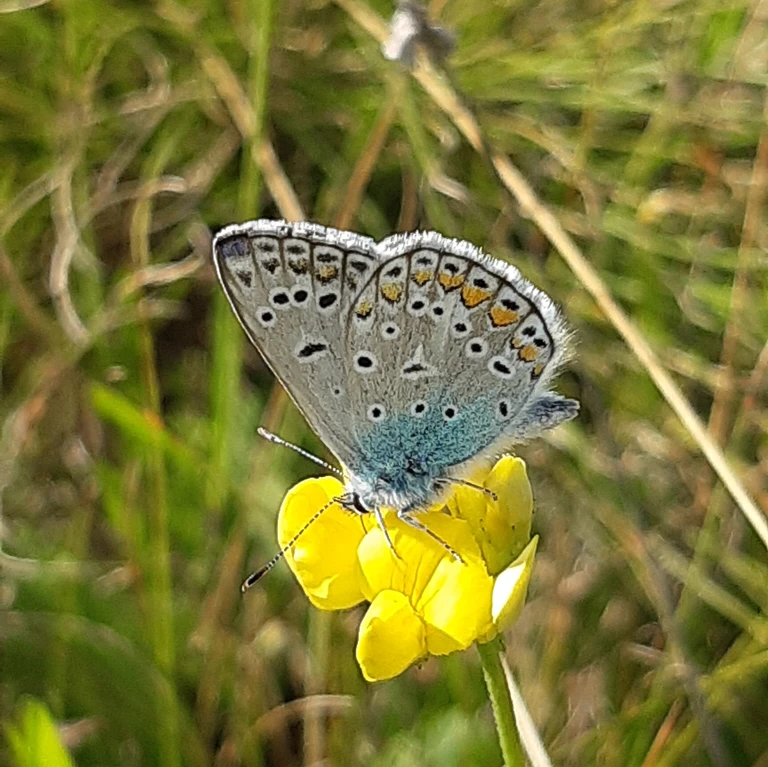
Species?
Polyommatus icarus
